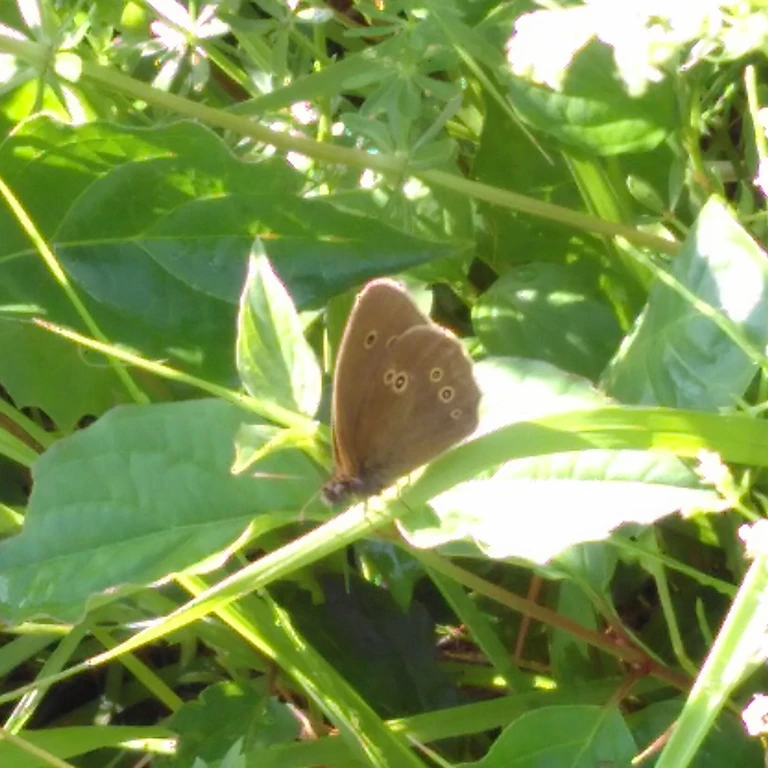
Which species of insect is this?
Aphantopus hyperantus
